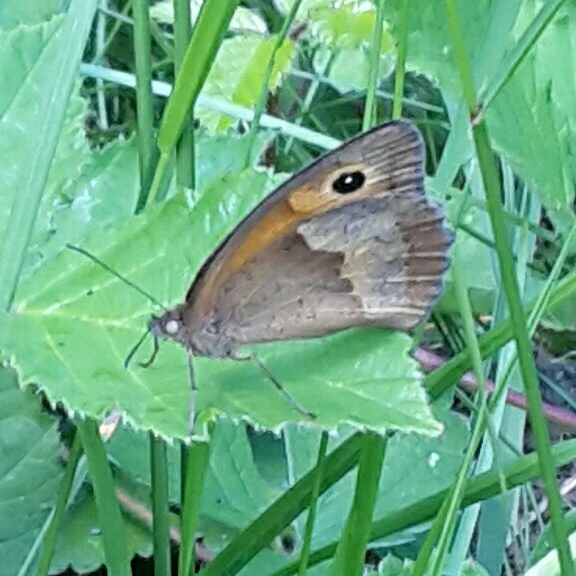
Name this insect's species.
Maniola jurtina
